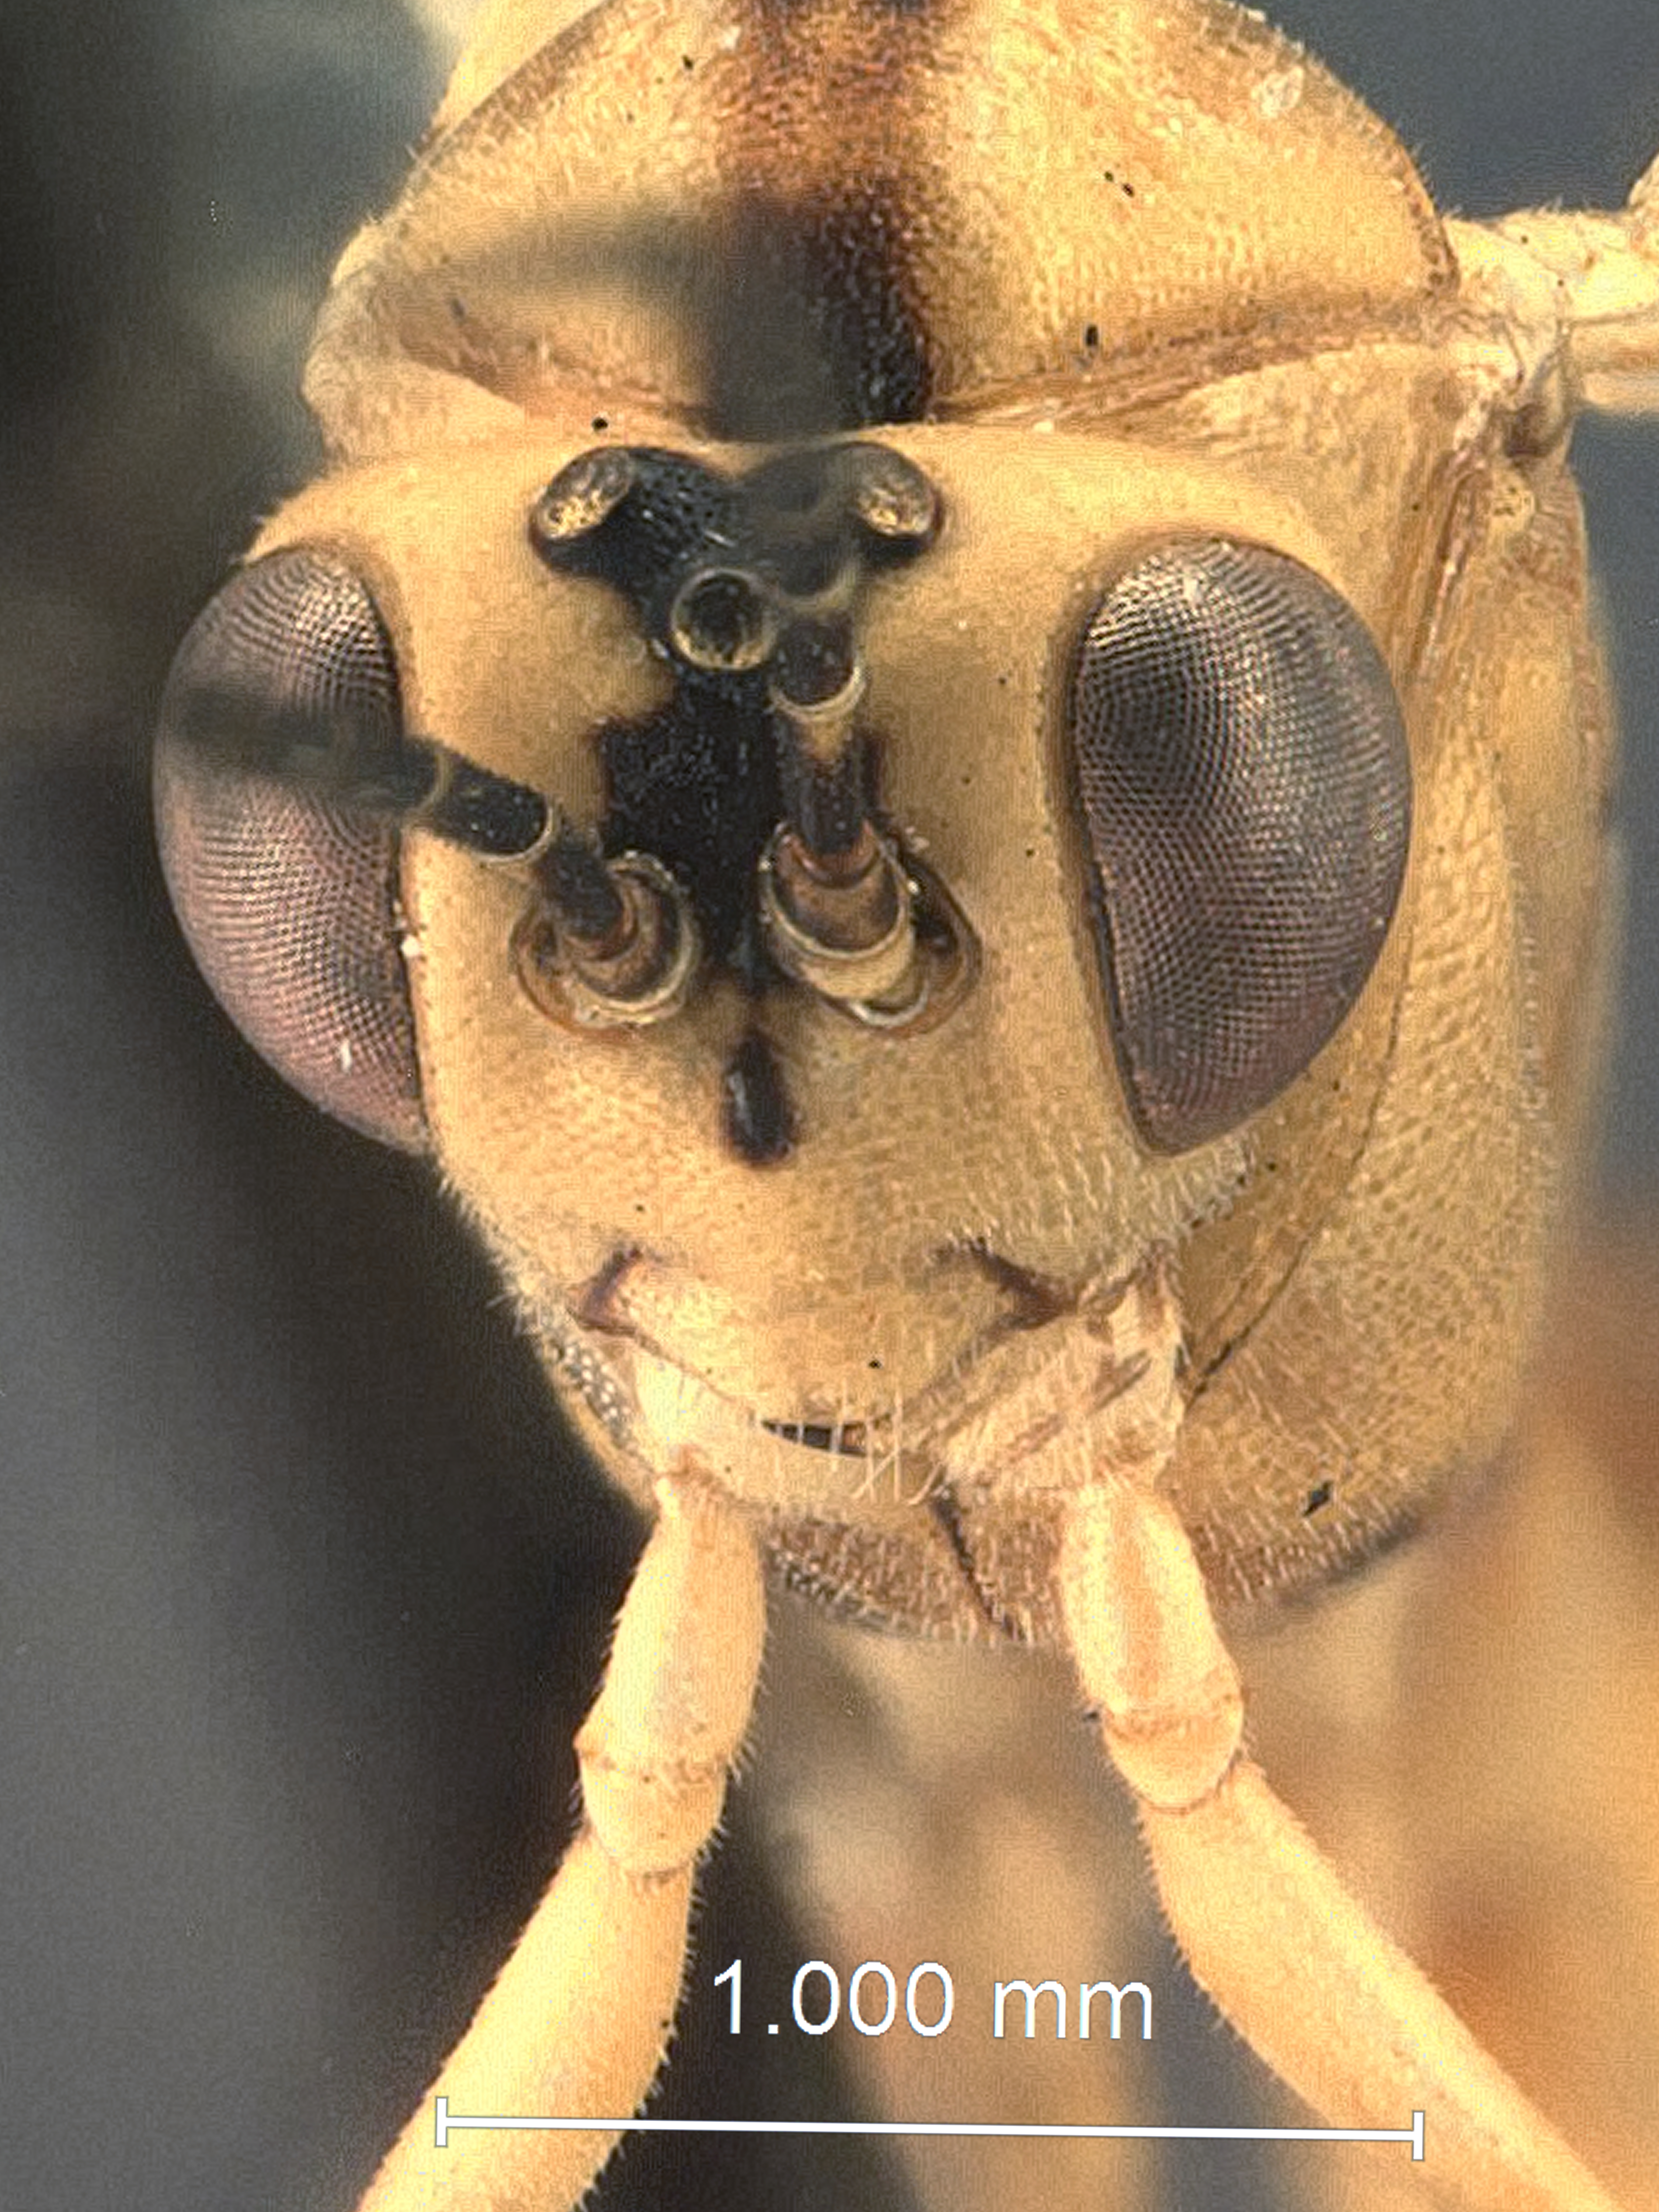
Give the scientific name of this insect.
Temelucha kanensis
